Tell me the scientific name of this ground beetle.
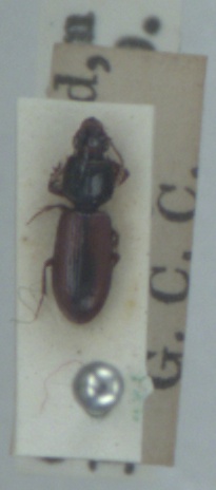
Clivina collaris
